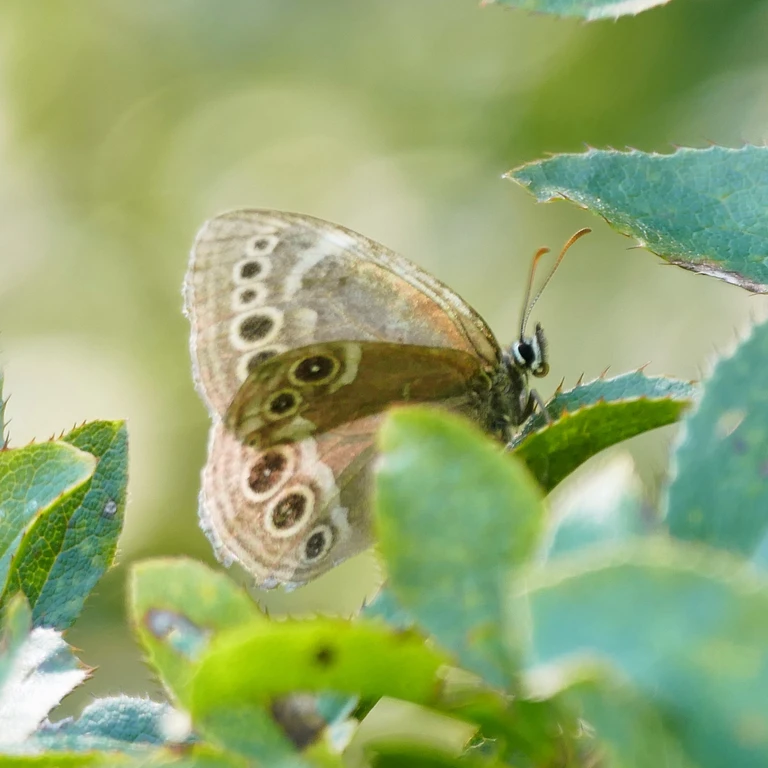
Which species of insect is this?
Lopinga achine (also Pararge achine)
